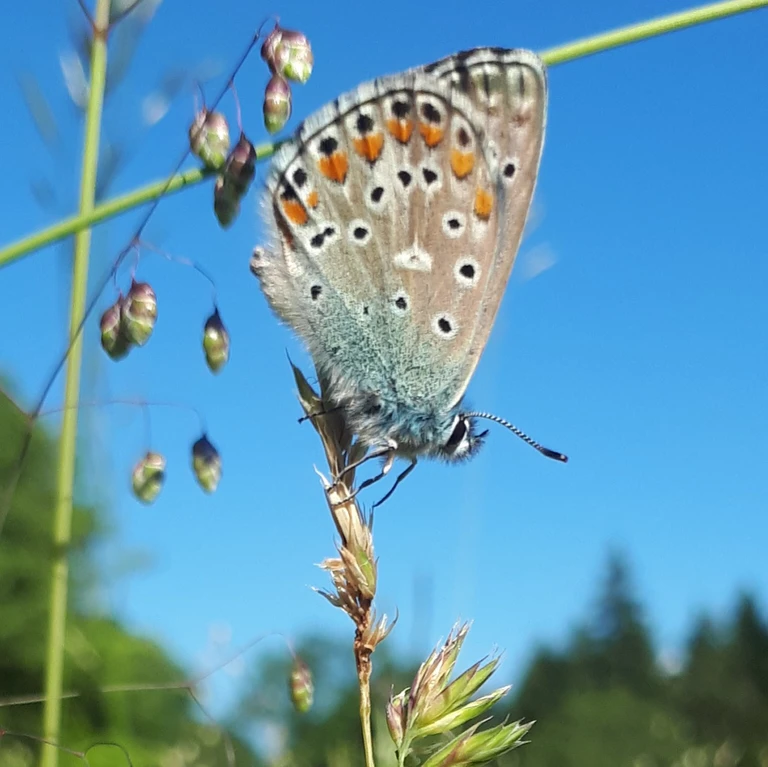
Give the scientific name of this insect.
Lysandra bellargus
